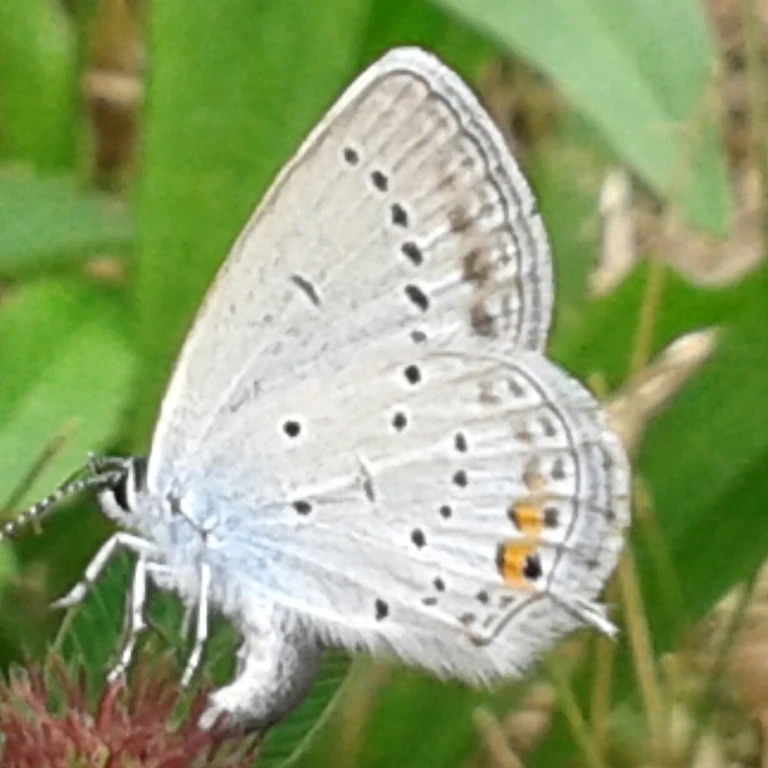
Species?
Cupido argiades (also Elkalyce argiades)
